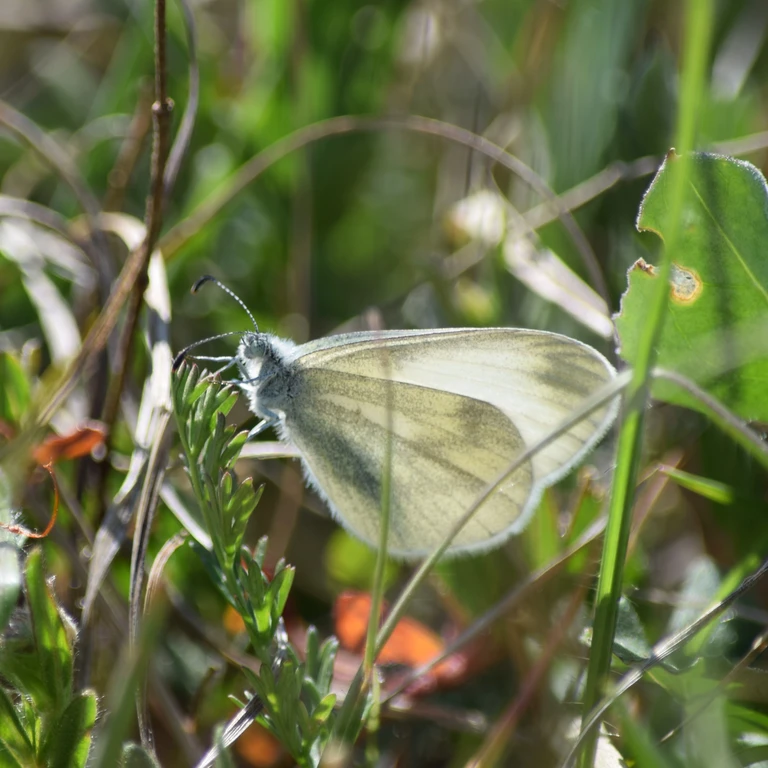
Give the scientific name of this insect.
Leptidea sinapis/juvernica
